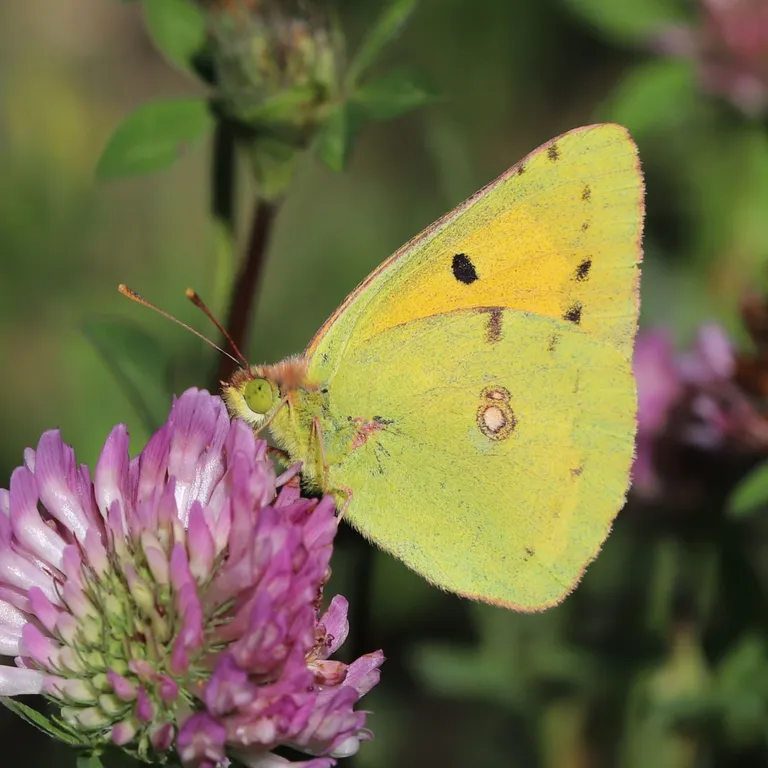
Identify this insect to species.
Colias croceus
